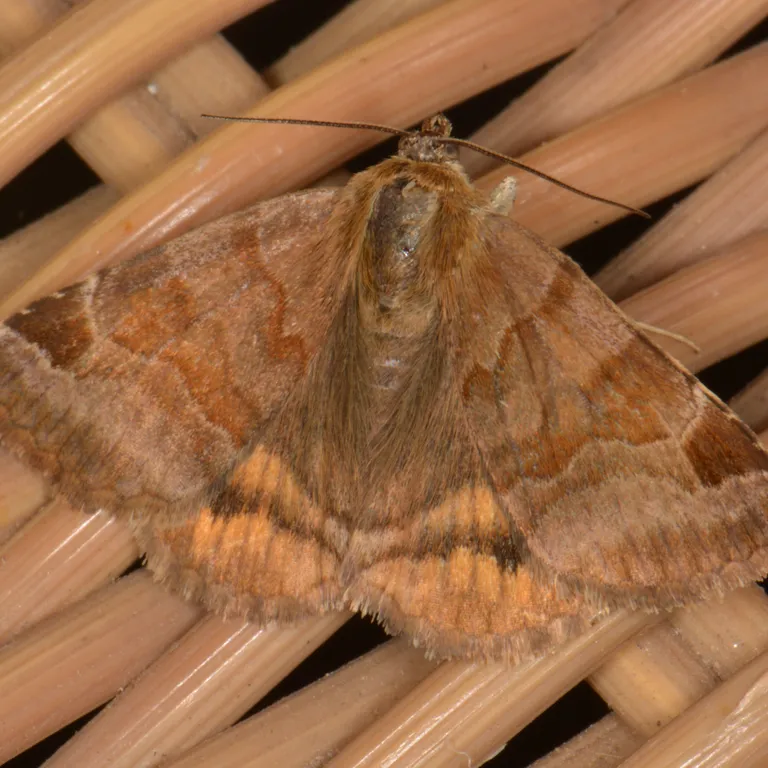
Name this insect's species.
Euclidia glyphica
